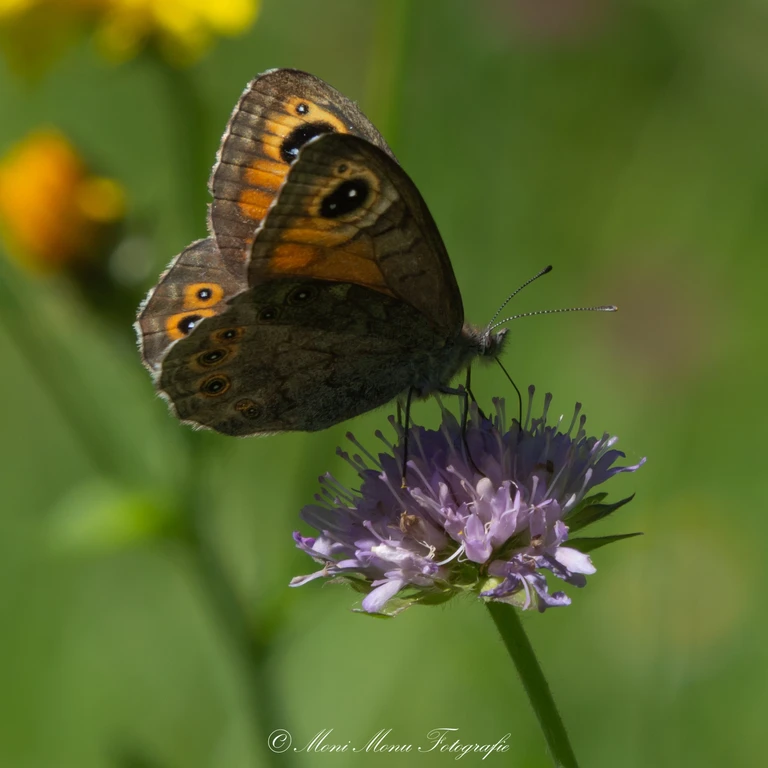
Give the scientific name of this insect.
Lasiommata maera (also Pararge maera)
